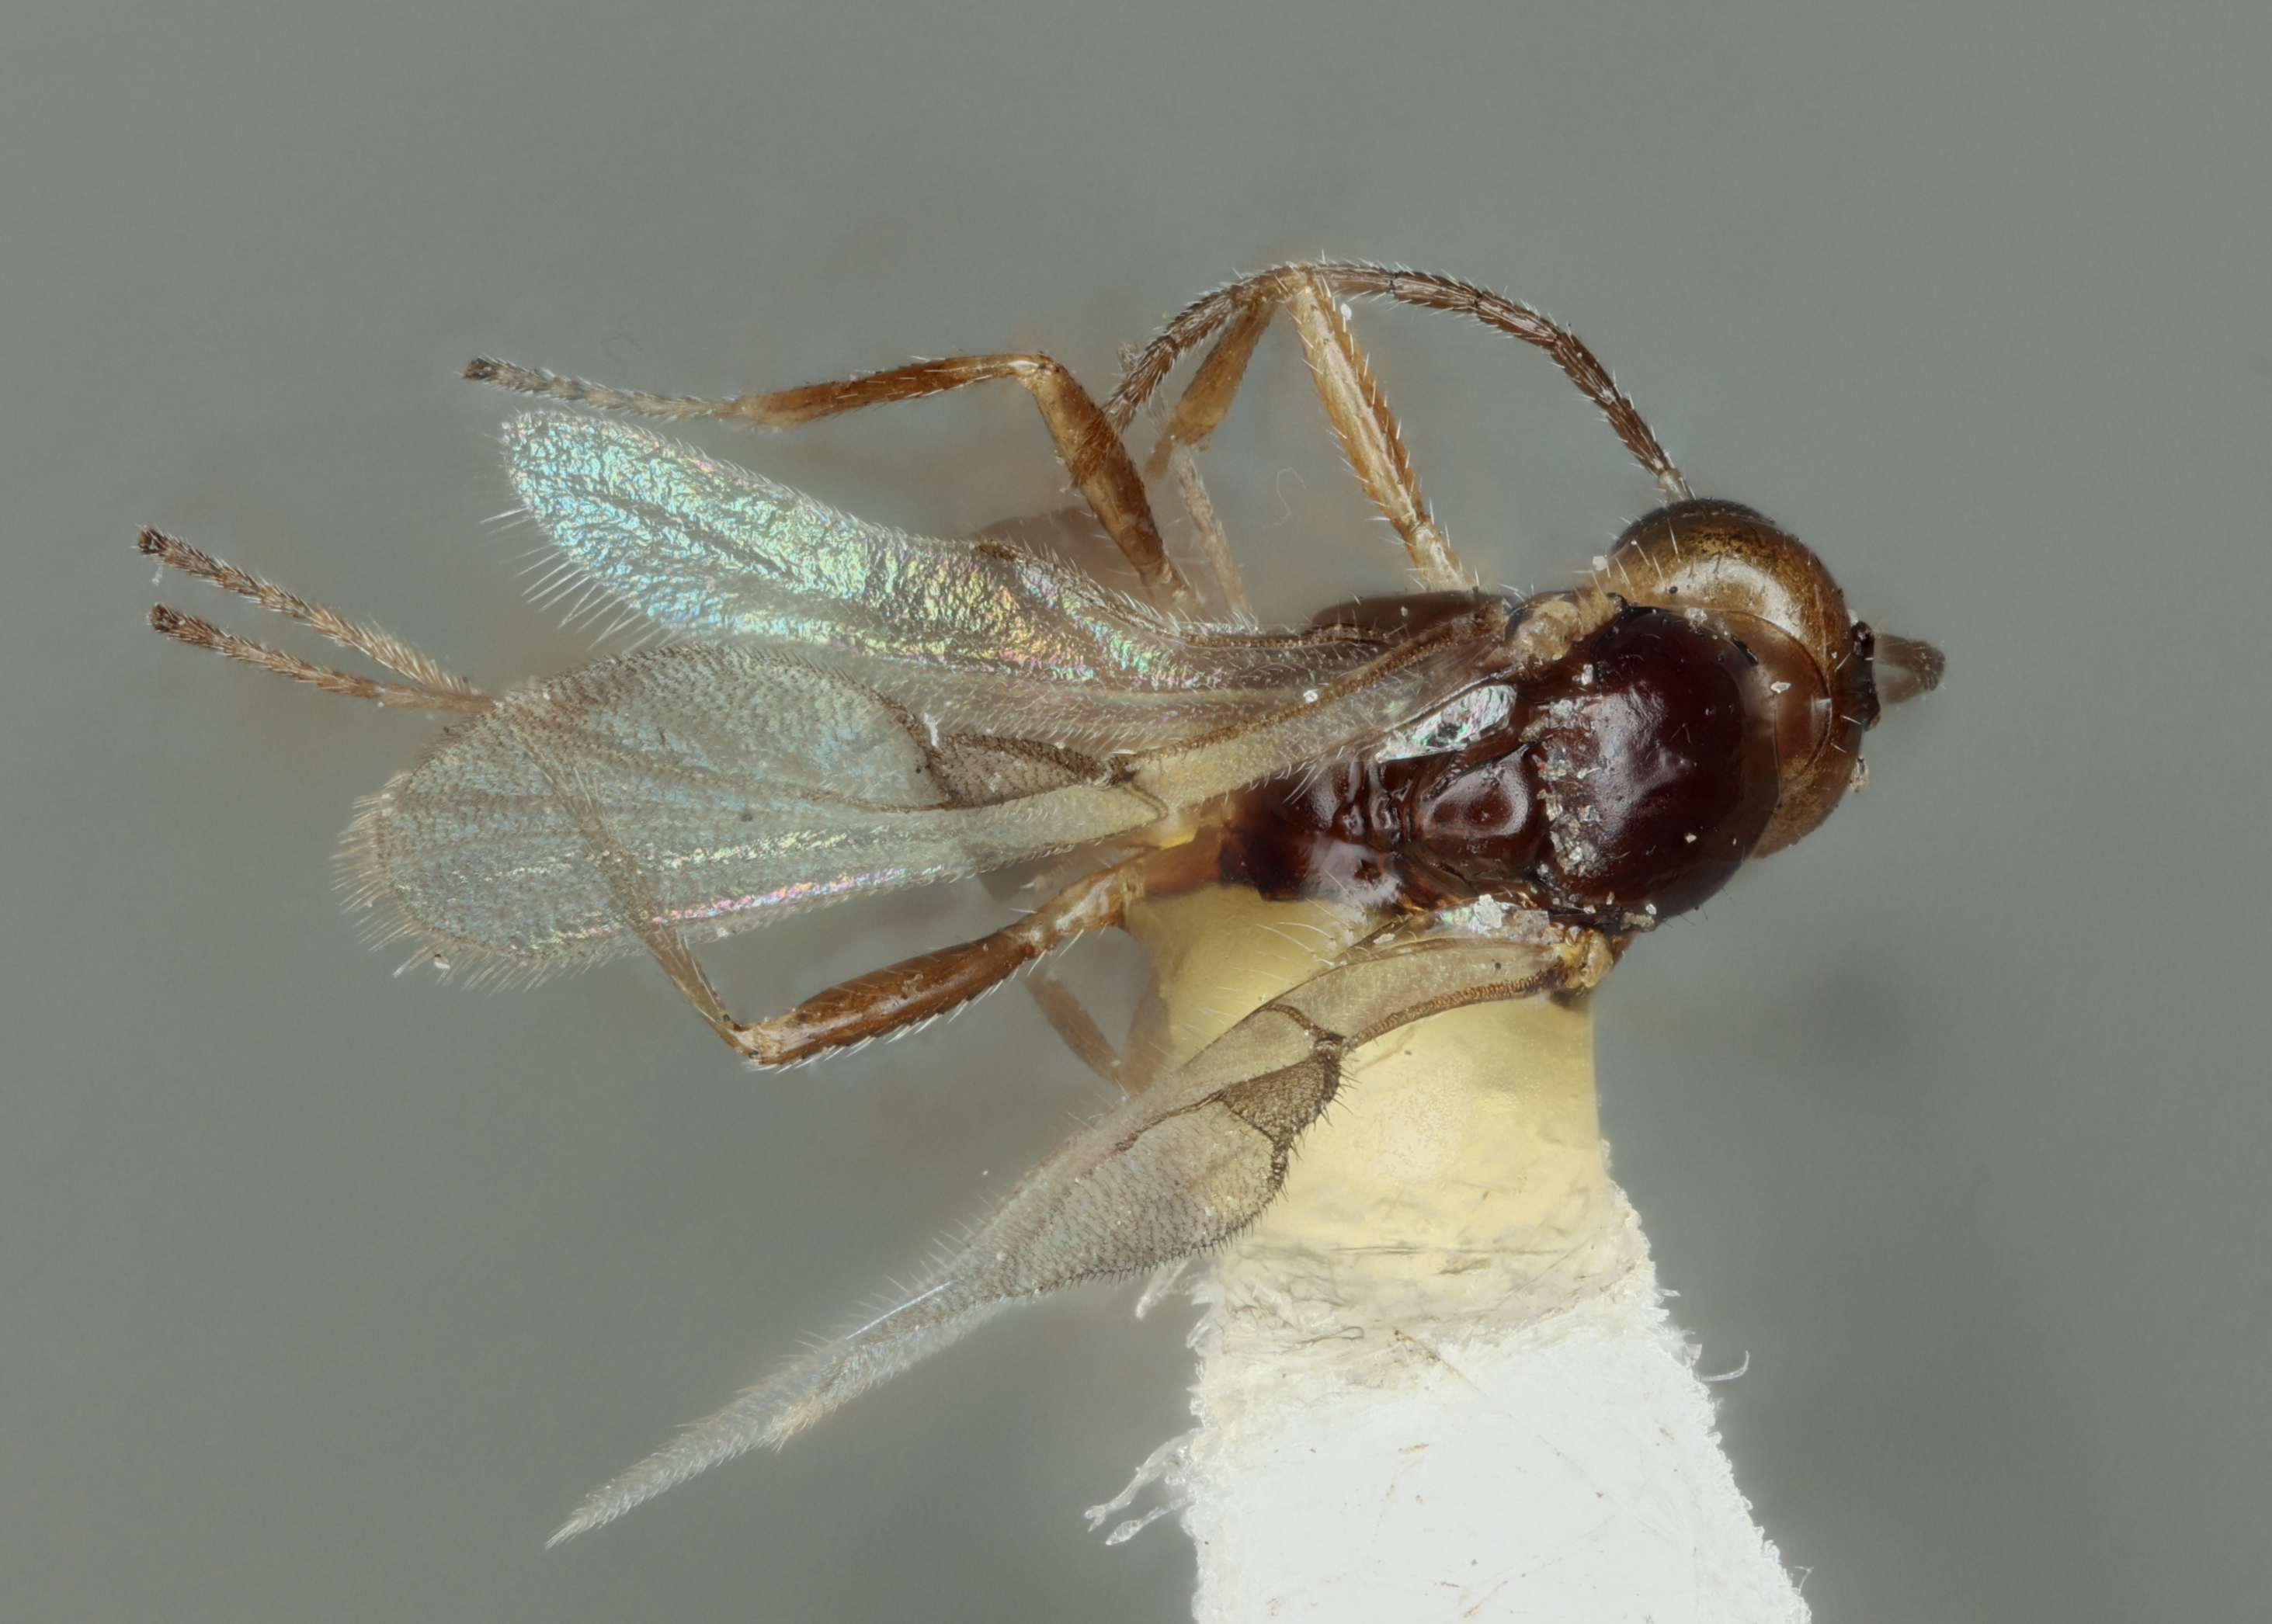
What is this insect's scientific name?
Trioxys artemisiarum
